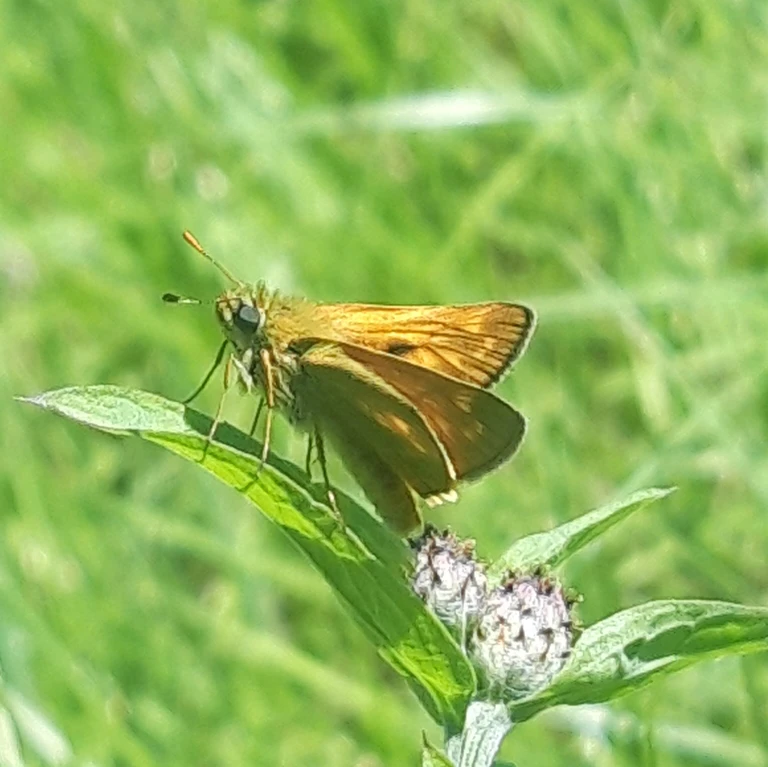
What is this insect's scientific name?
Ochlodes sylvanus (also Ochlodes venata)
